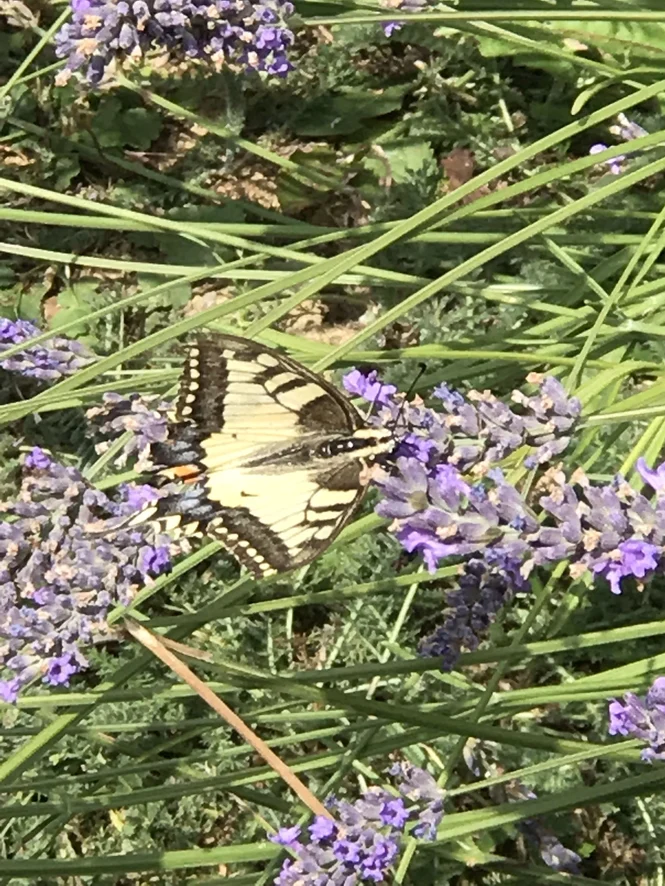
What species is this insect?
Papilio machaon
